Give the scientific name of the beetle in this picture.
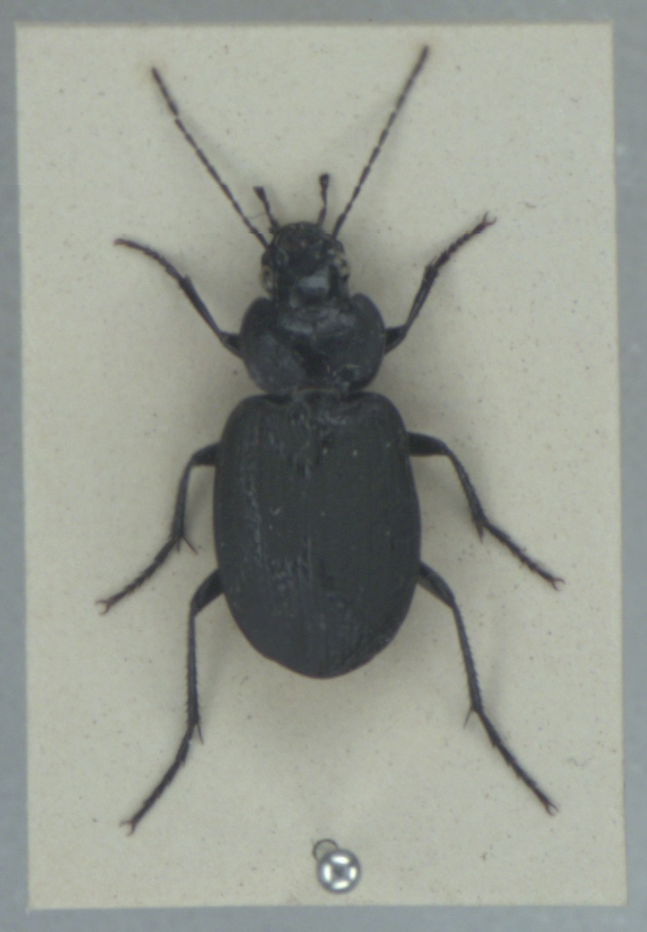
Licinus punctatulus
